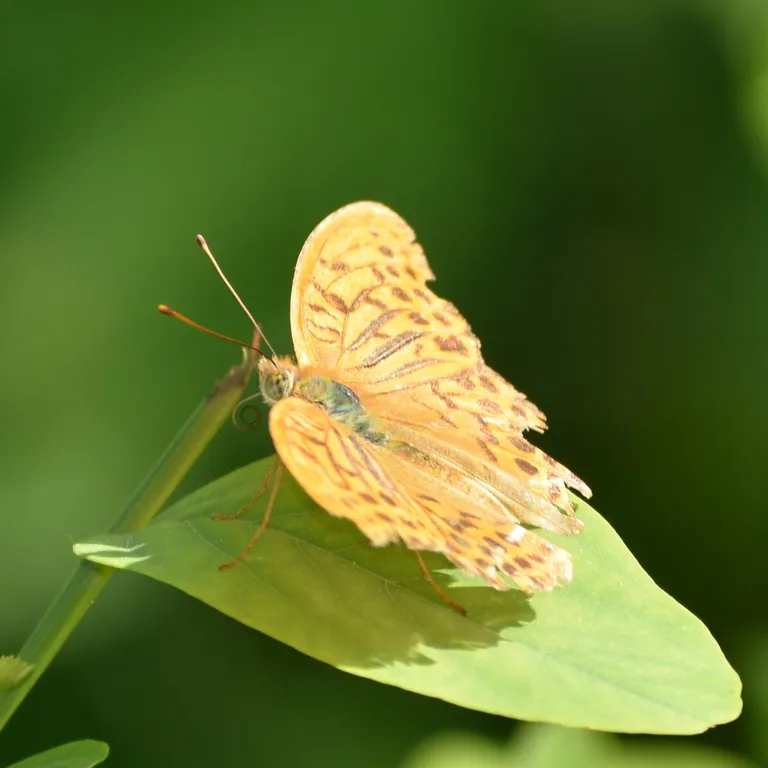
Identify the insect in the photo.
Argynnis paphia
